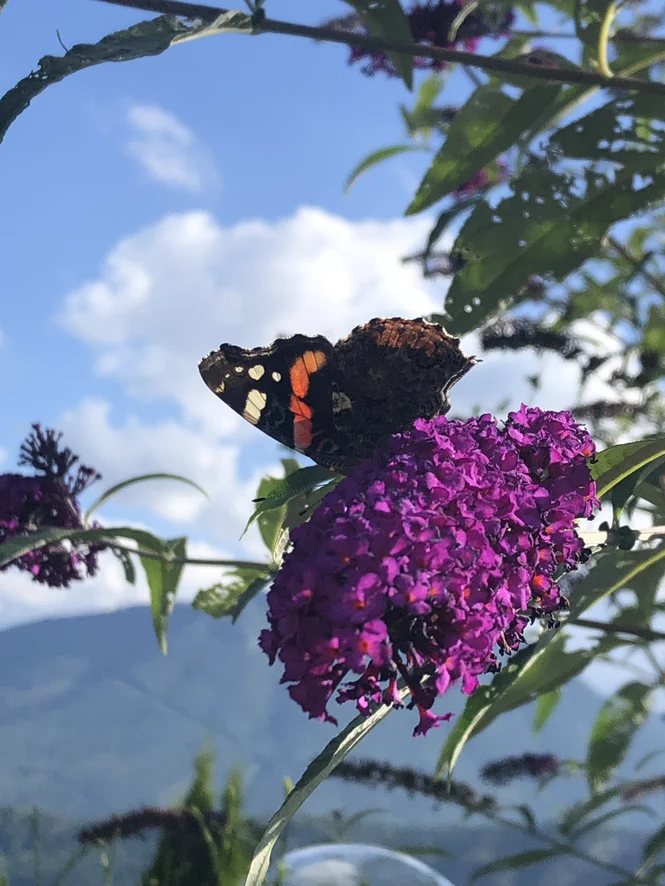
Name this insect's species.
Vanessa atalanta
